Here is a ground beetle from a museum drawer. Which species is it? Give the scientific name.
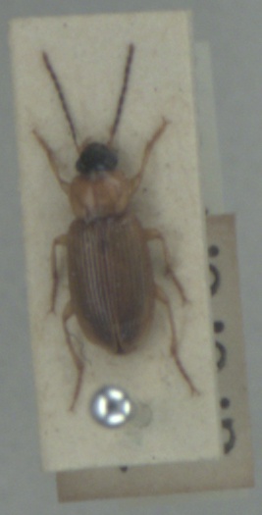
Stenolophus skrimshiranus
